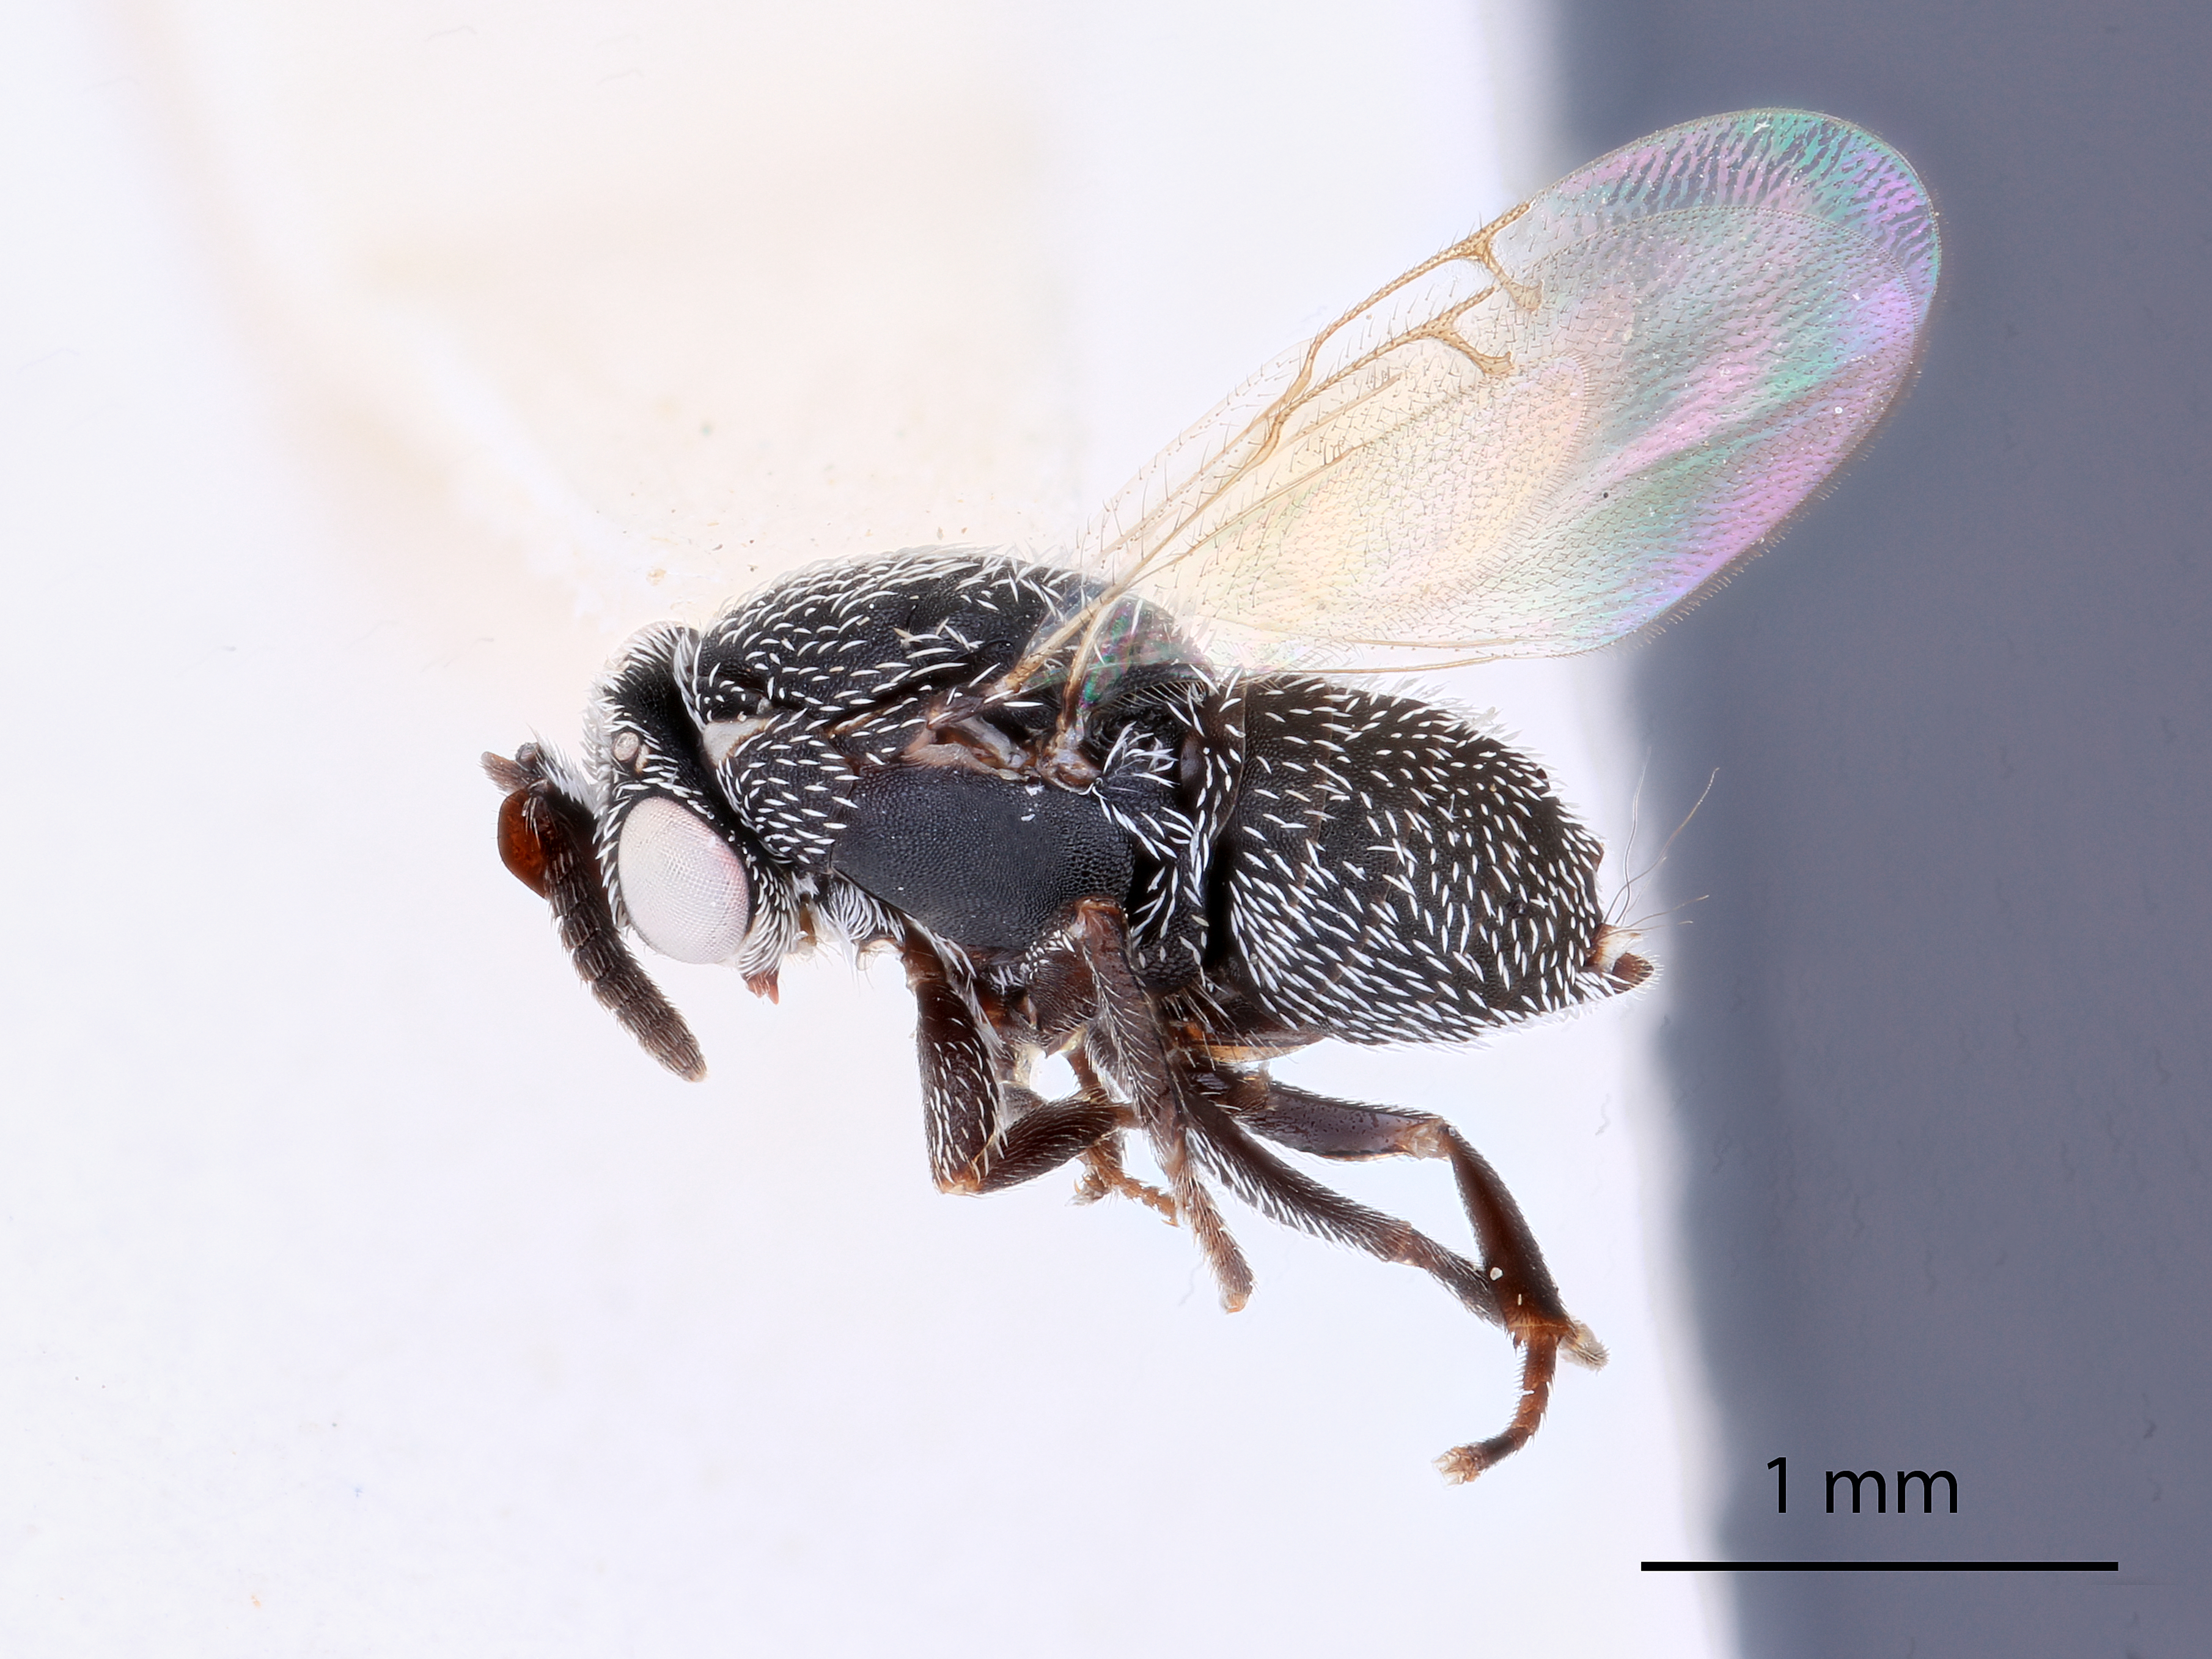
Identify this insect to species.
Tanaostigma lobo
